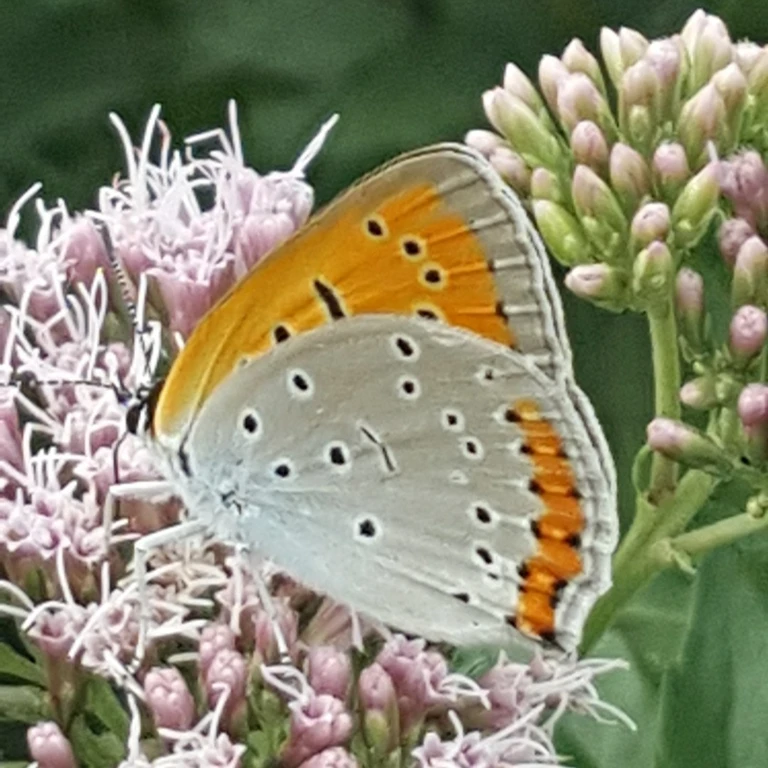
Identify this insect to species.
Lycaena dispar
